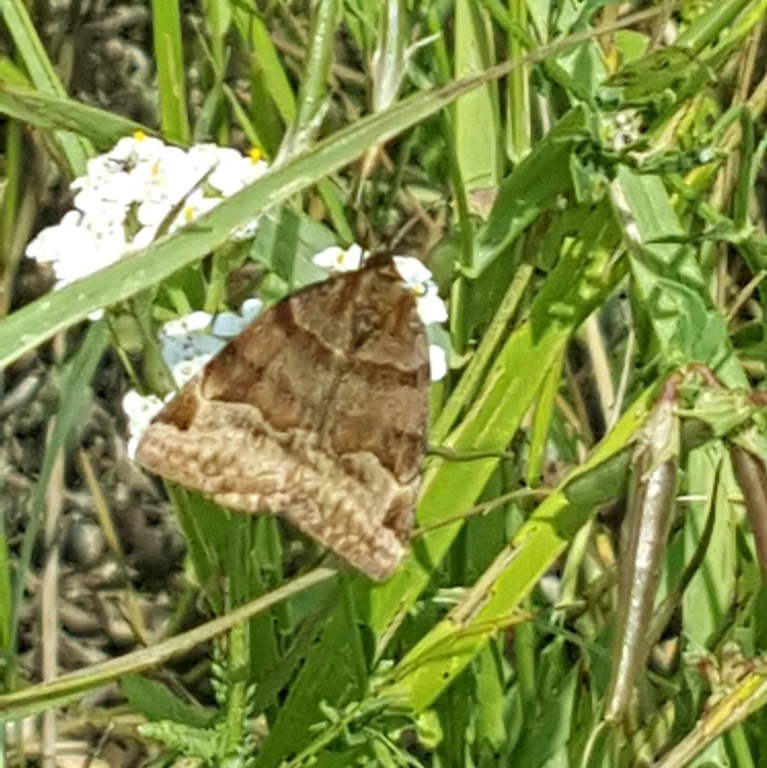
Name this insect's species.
Euclidia glyphica
